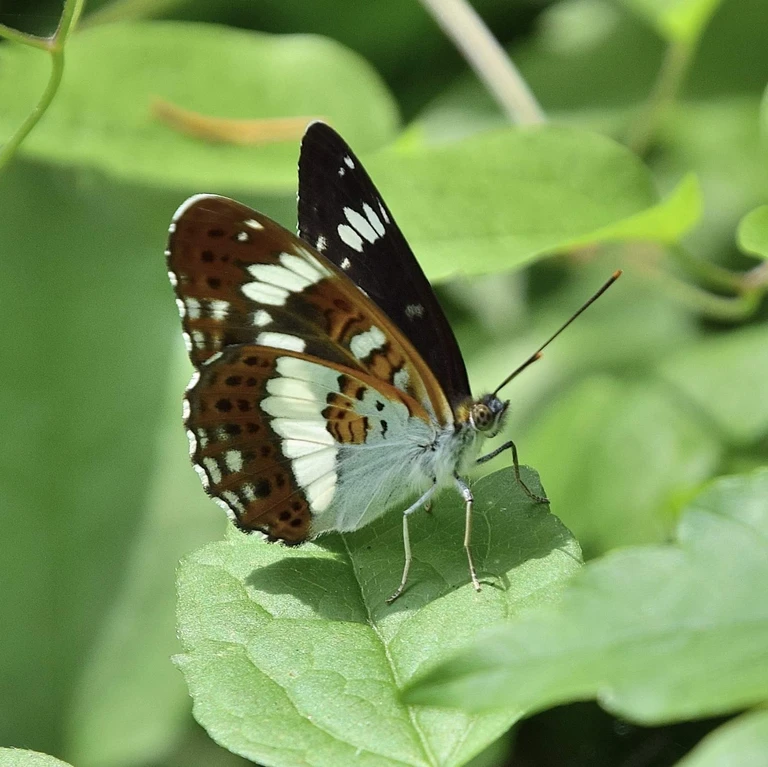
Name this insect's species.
Limenitis camilla (also Ladoga camilla)
